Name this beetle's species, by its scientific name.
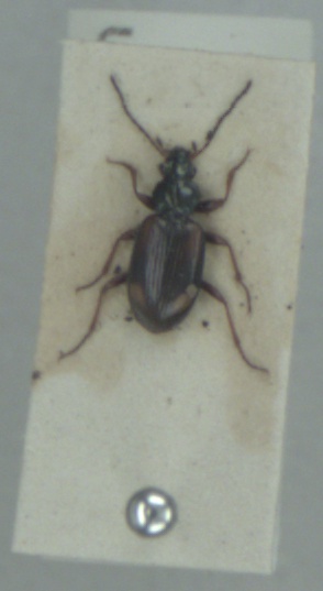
Bembidion bruxellense
